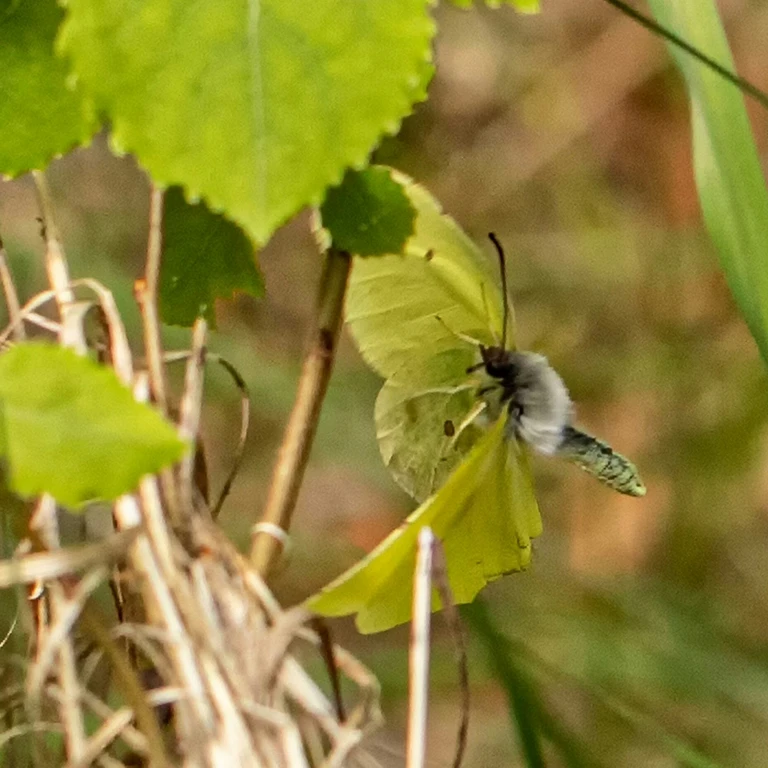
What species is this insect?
Gonepteryx rhamni
